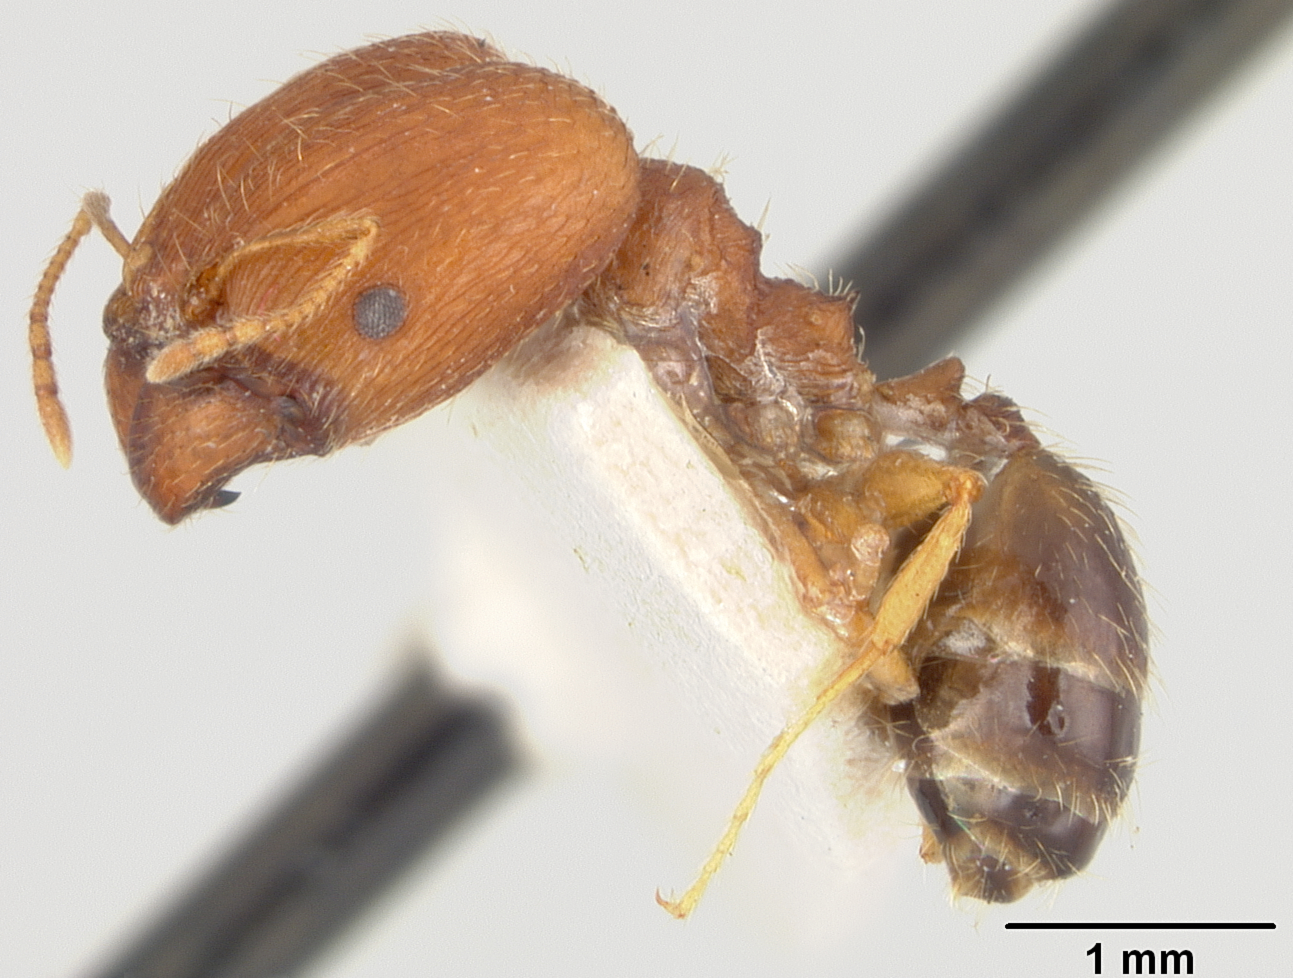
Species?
Pheidole caffra
